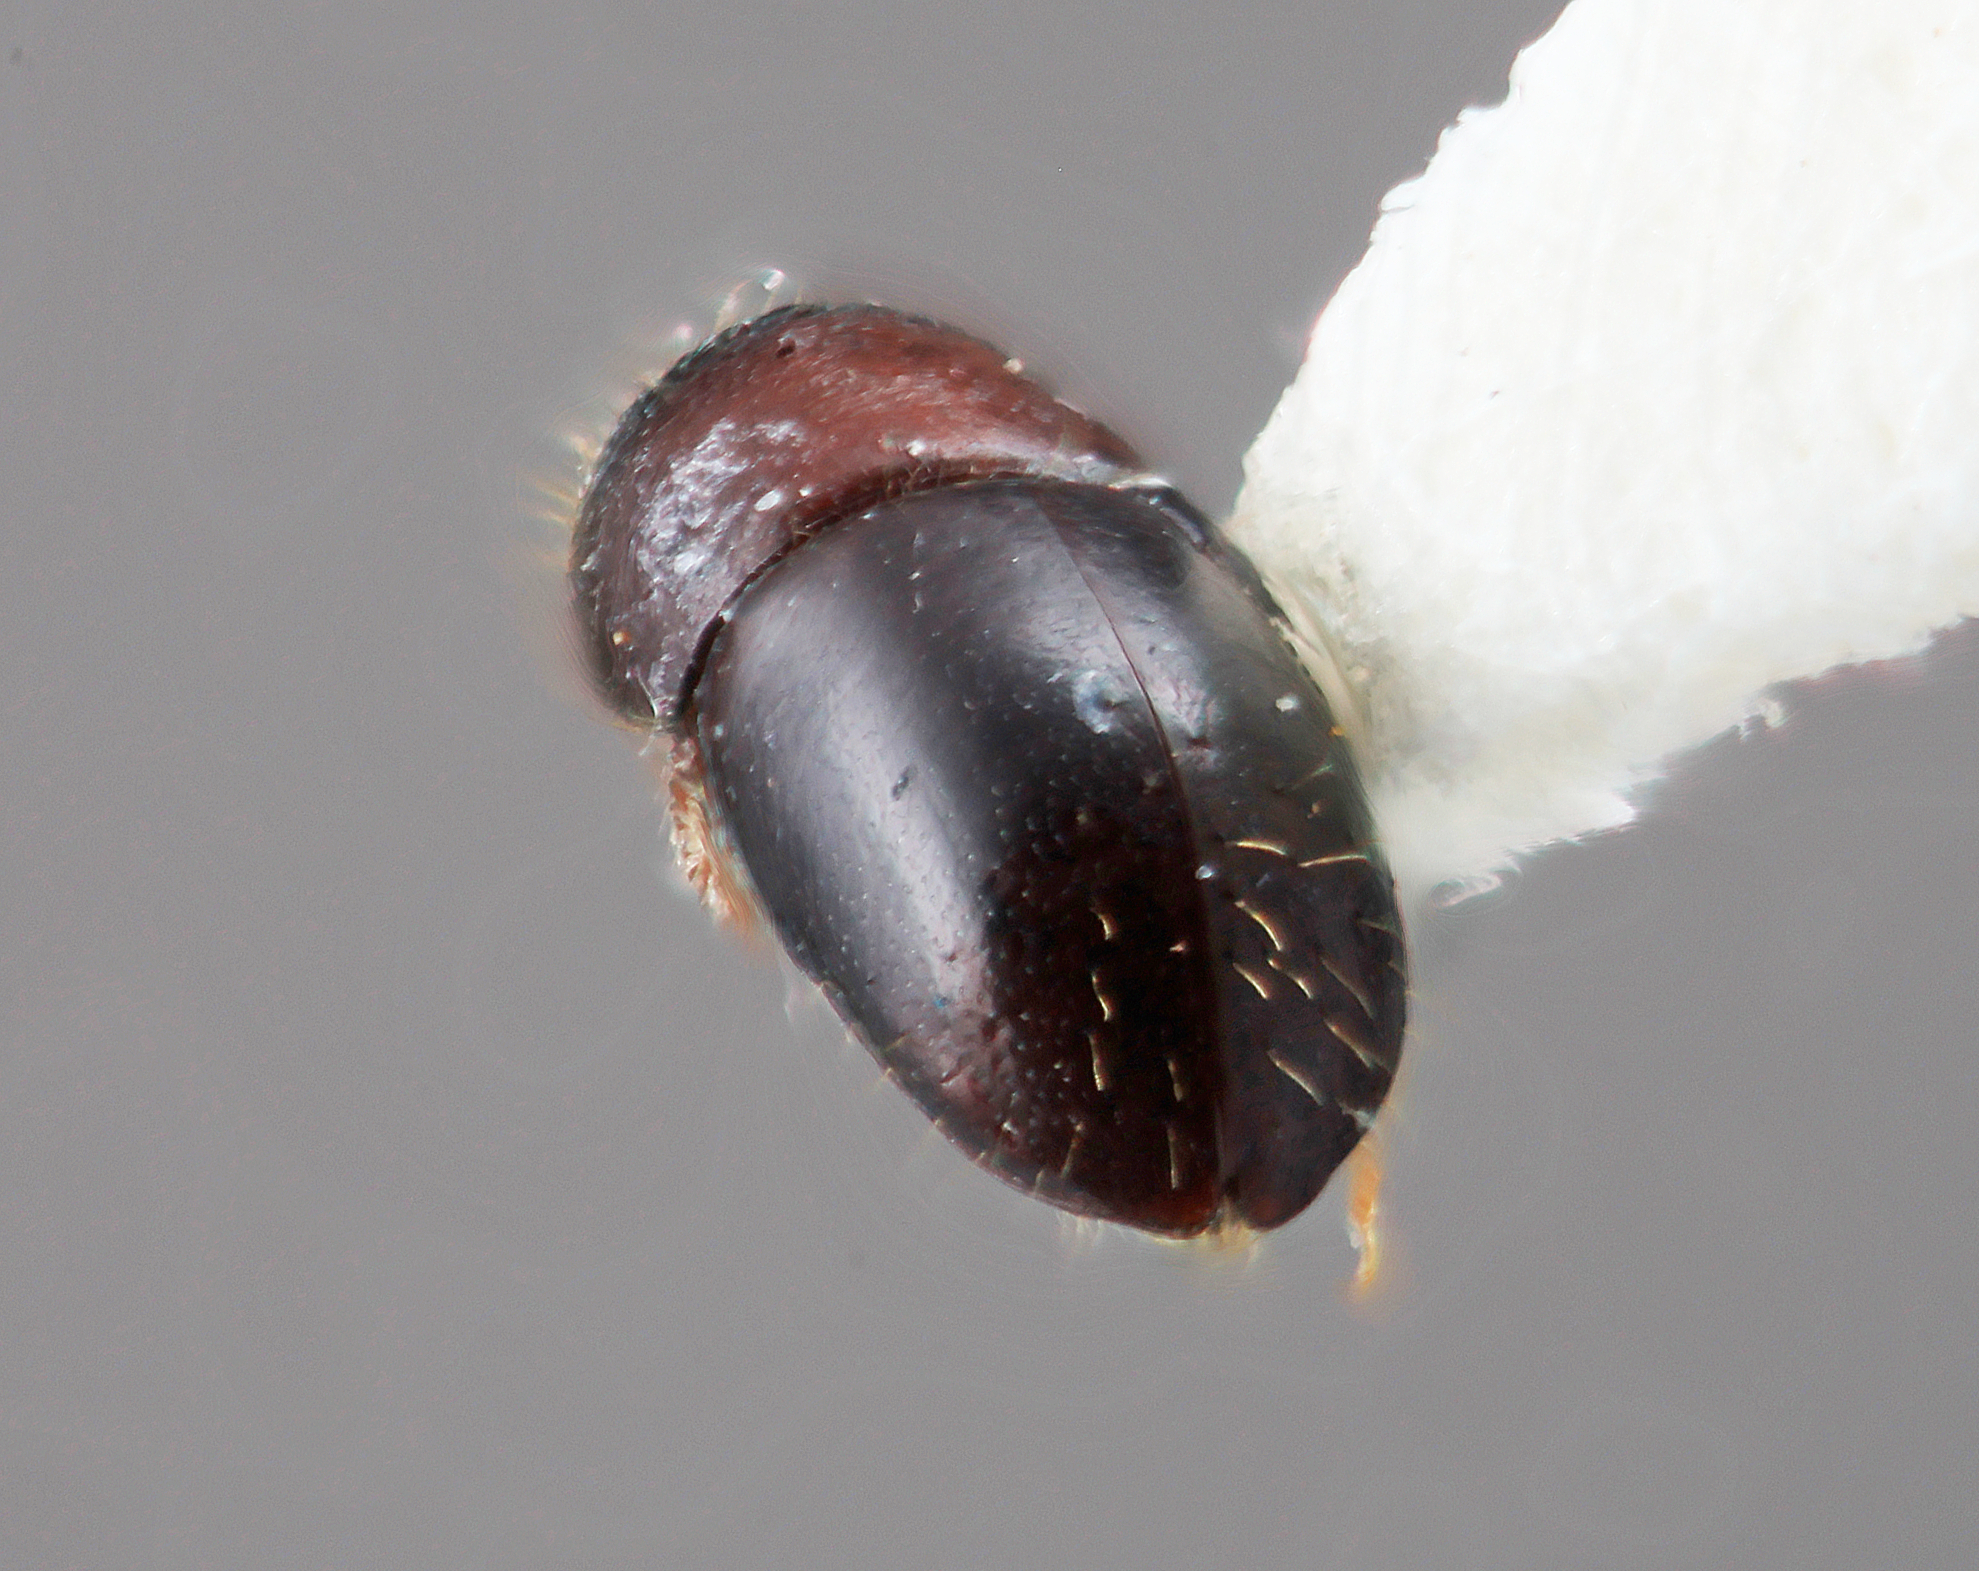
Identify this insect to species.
Corthylus annexus
